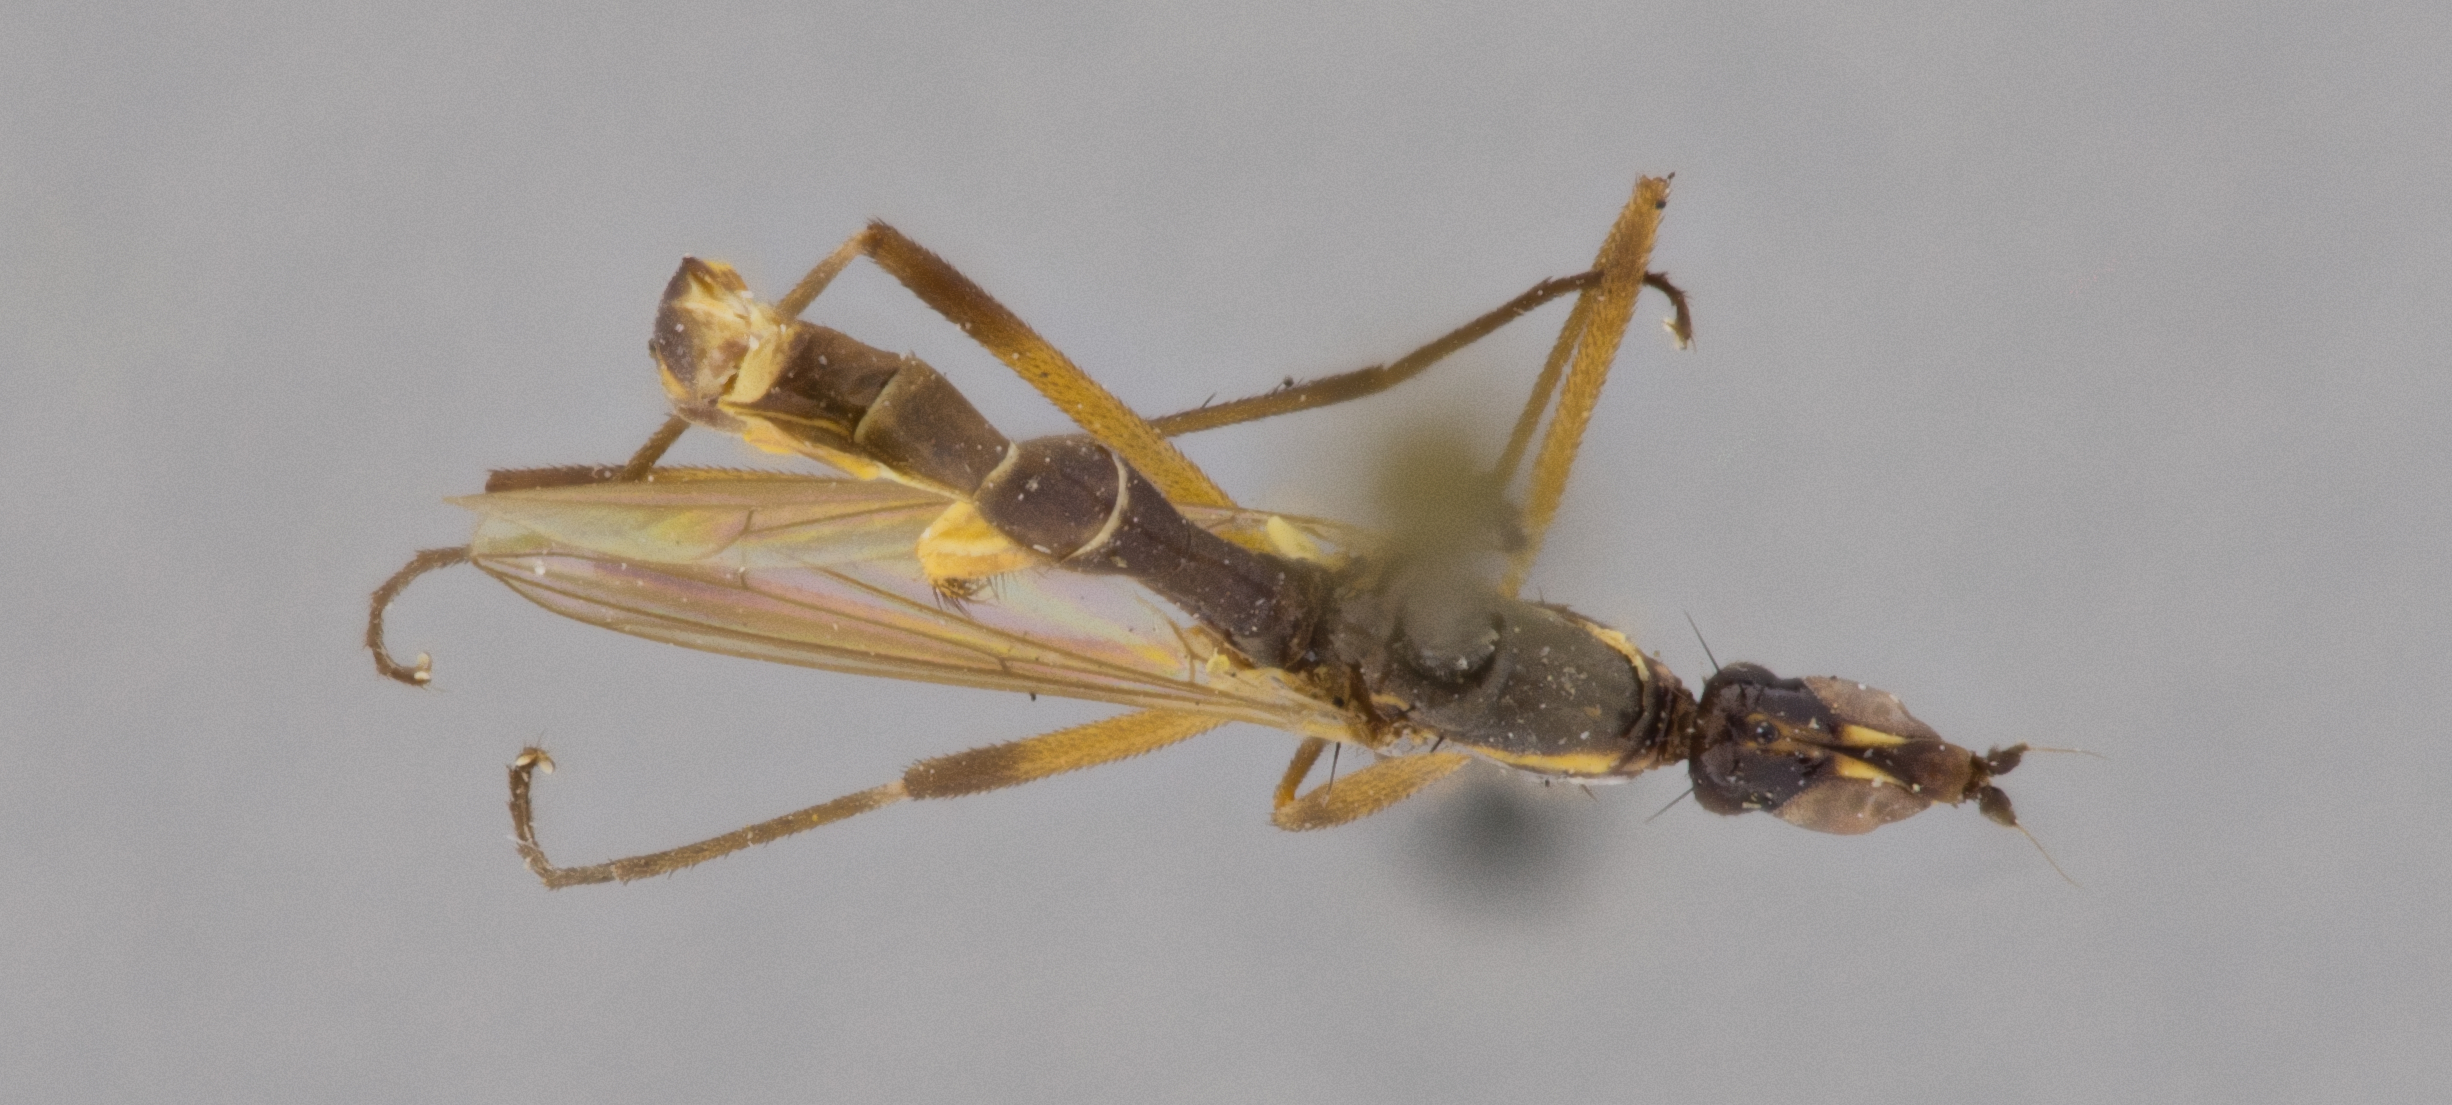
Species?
Micropeza setaventris
